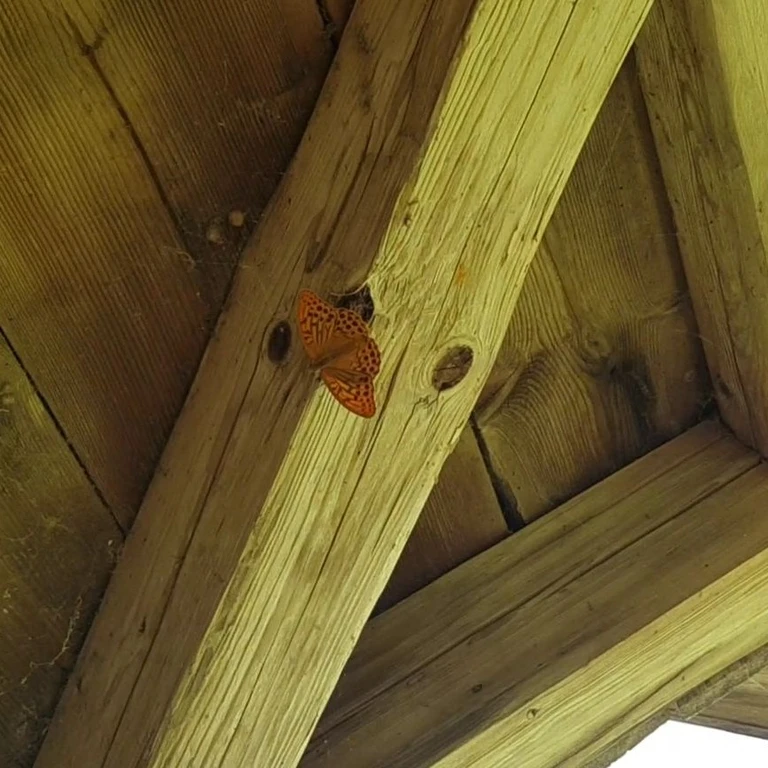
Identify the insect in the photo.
Argynnis paphia
